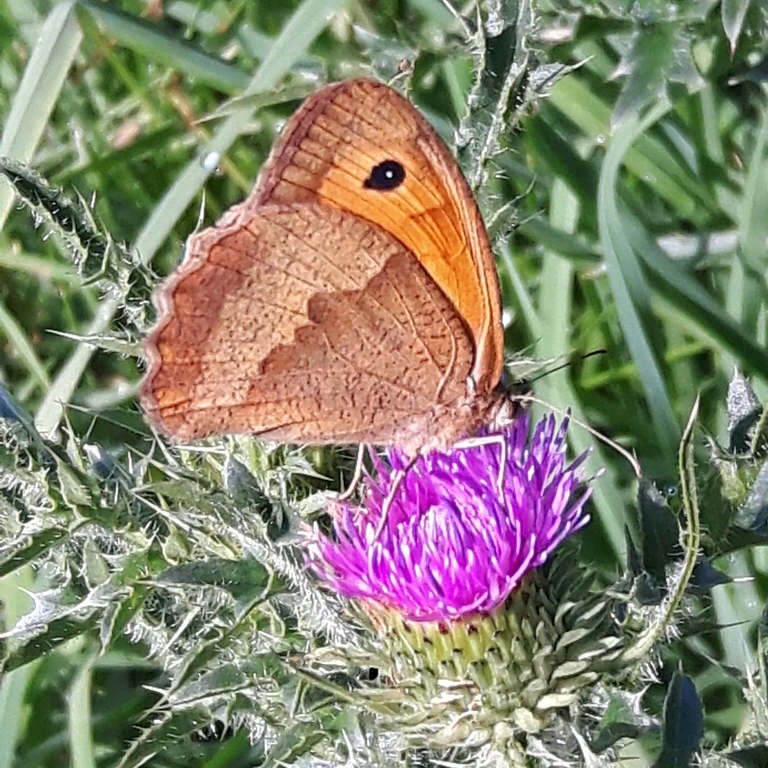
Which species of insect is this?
Maniola jurtina
